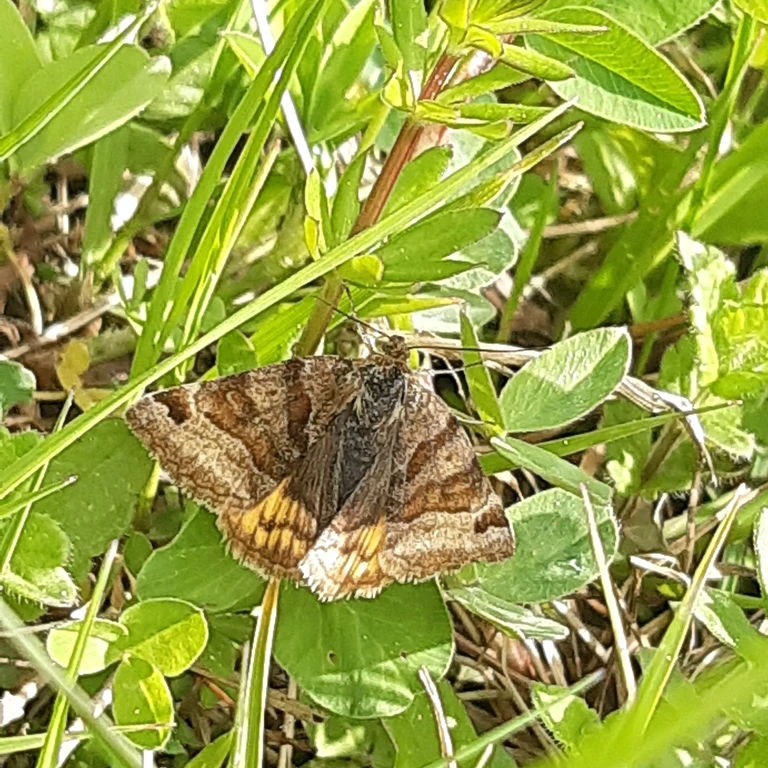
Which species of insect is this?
Euclidia glyphica
